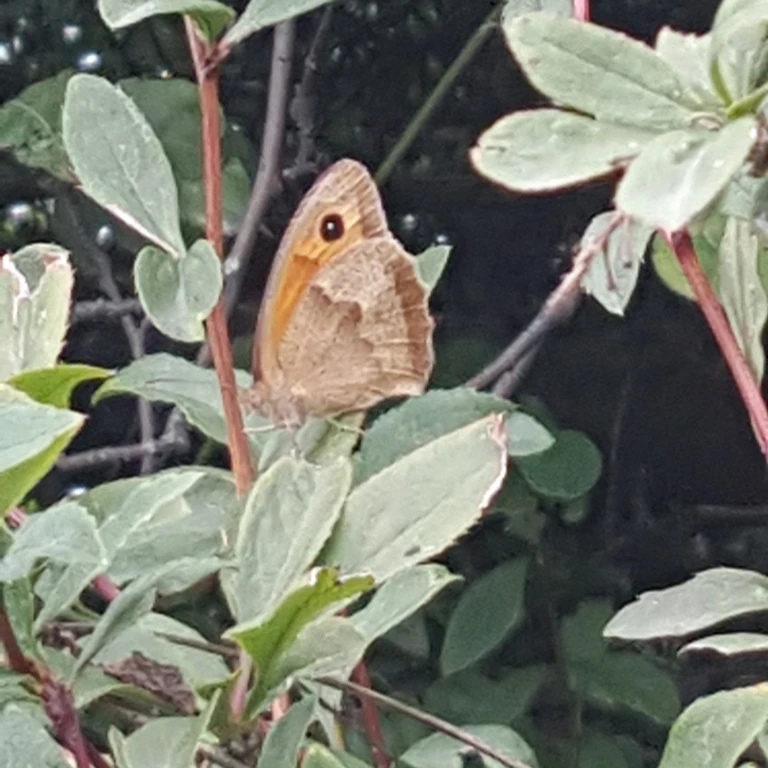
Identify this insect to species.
Maniola jurtina
